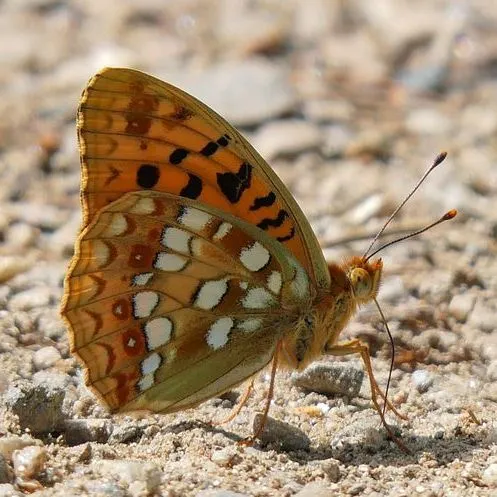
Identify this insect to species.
Fabriciana adippe
